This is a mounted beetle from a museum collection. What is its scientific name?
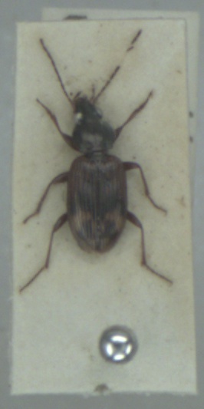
Bembidion dentellum
